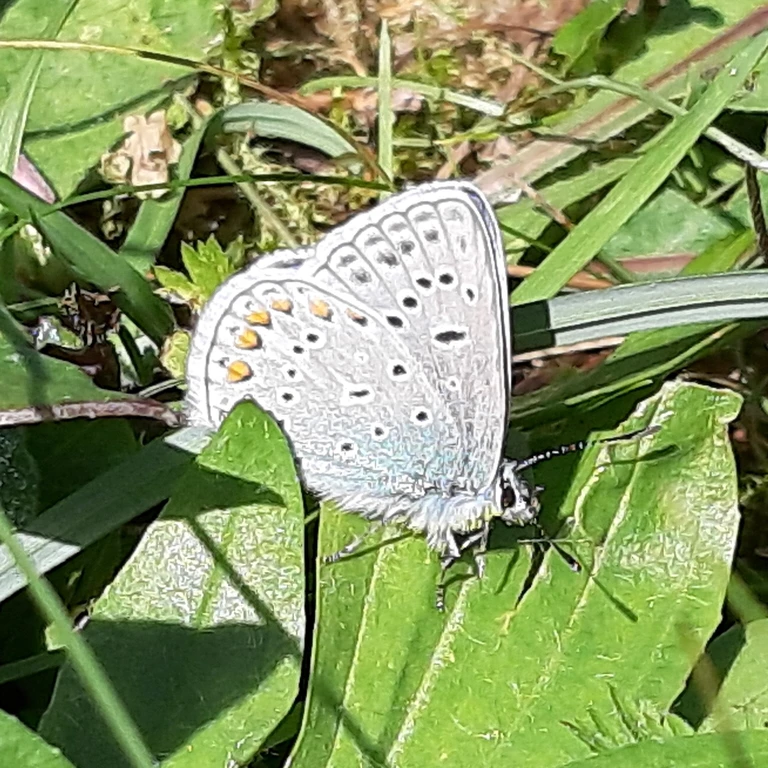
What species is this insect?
Polyommatus icarus
